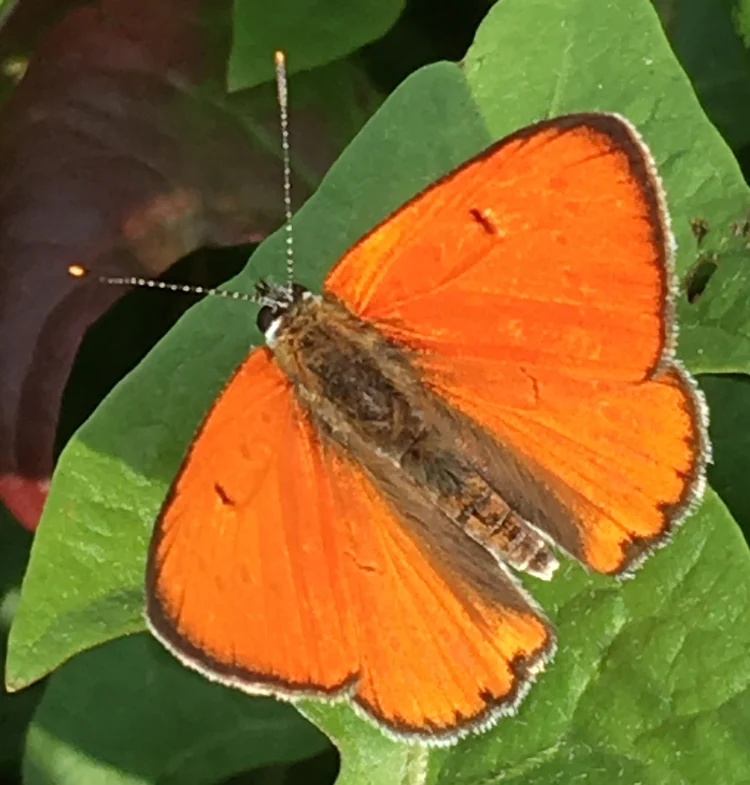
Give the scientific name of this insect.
Lycaena dispar
